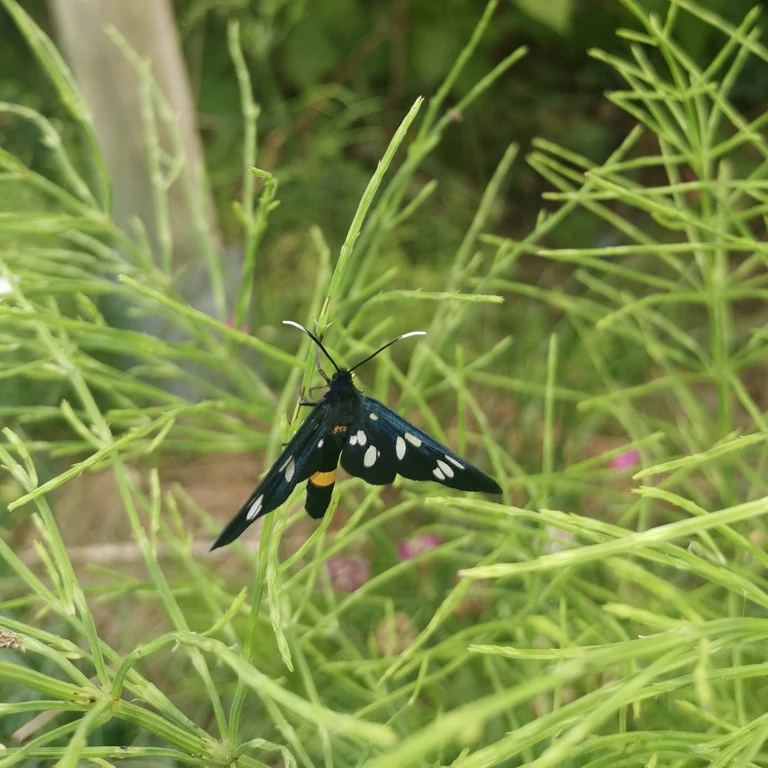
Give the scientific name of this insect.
Amata phegea
